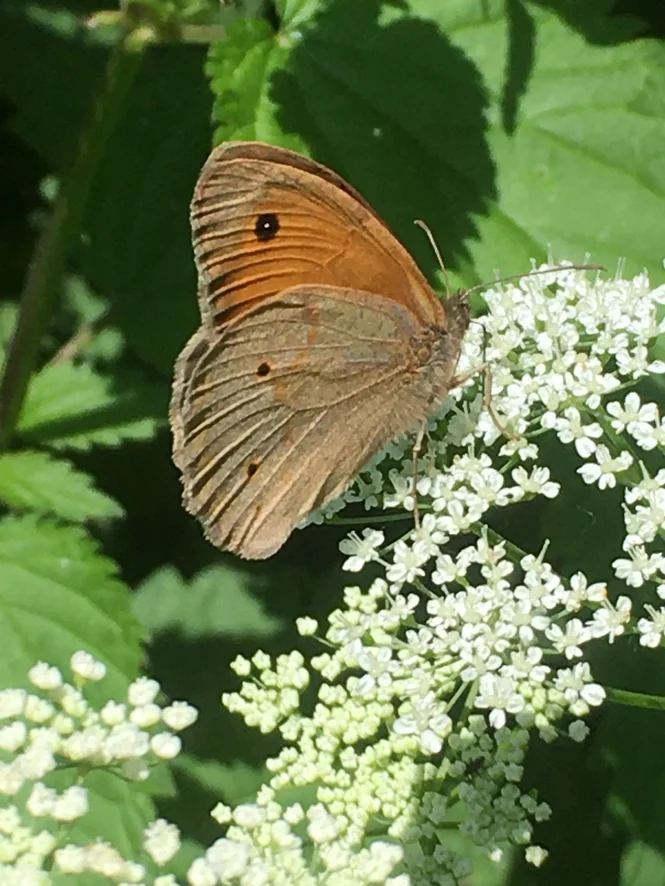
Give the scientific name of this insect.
Maniola jurtina
